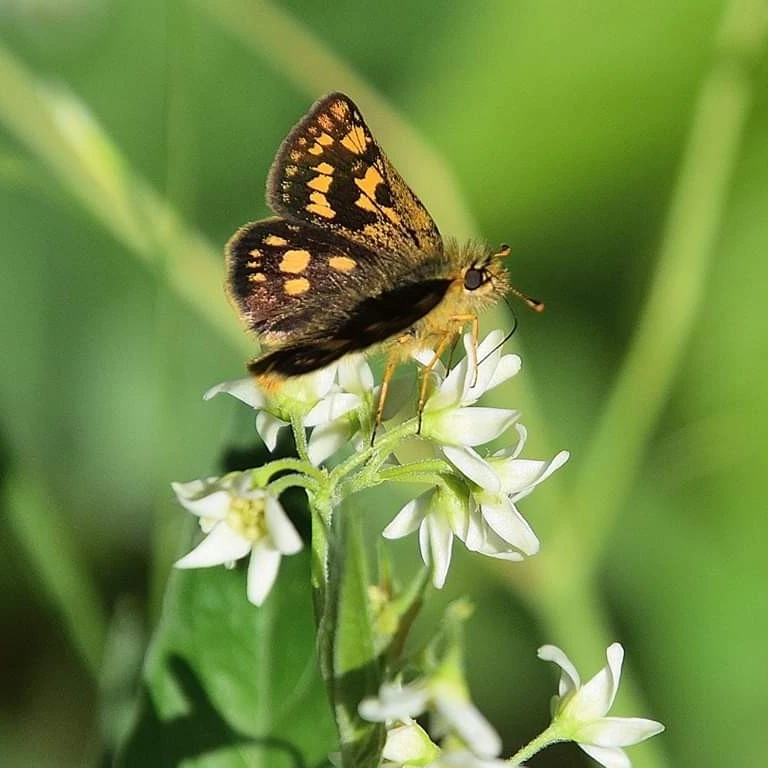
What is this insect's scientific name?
Carterocephalus palaemon
